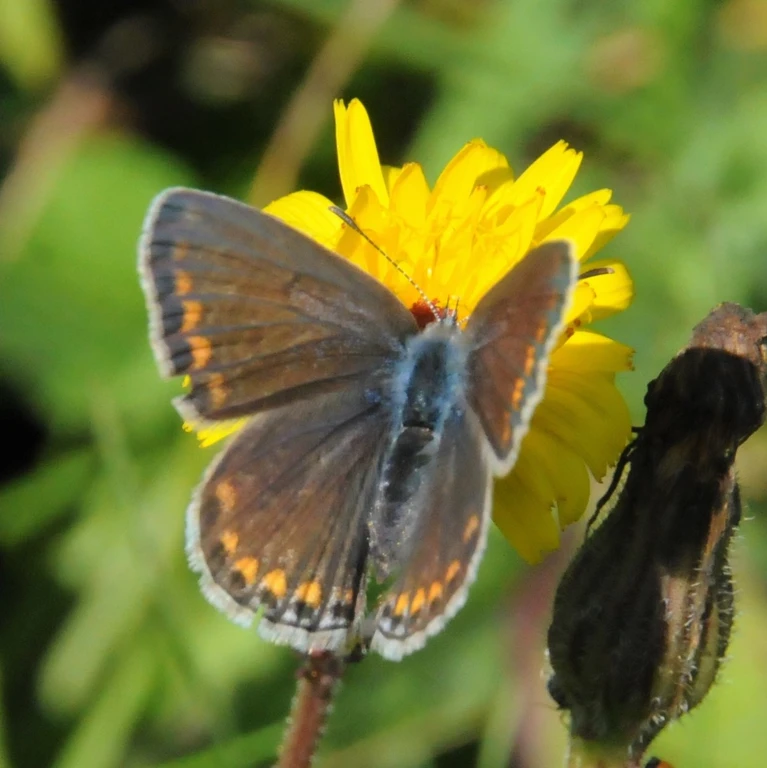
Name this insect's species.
Polyommatus icarus
